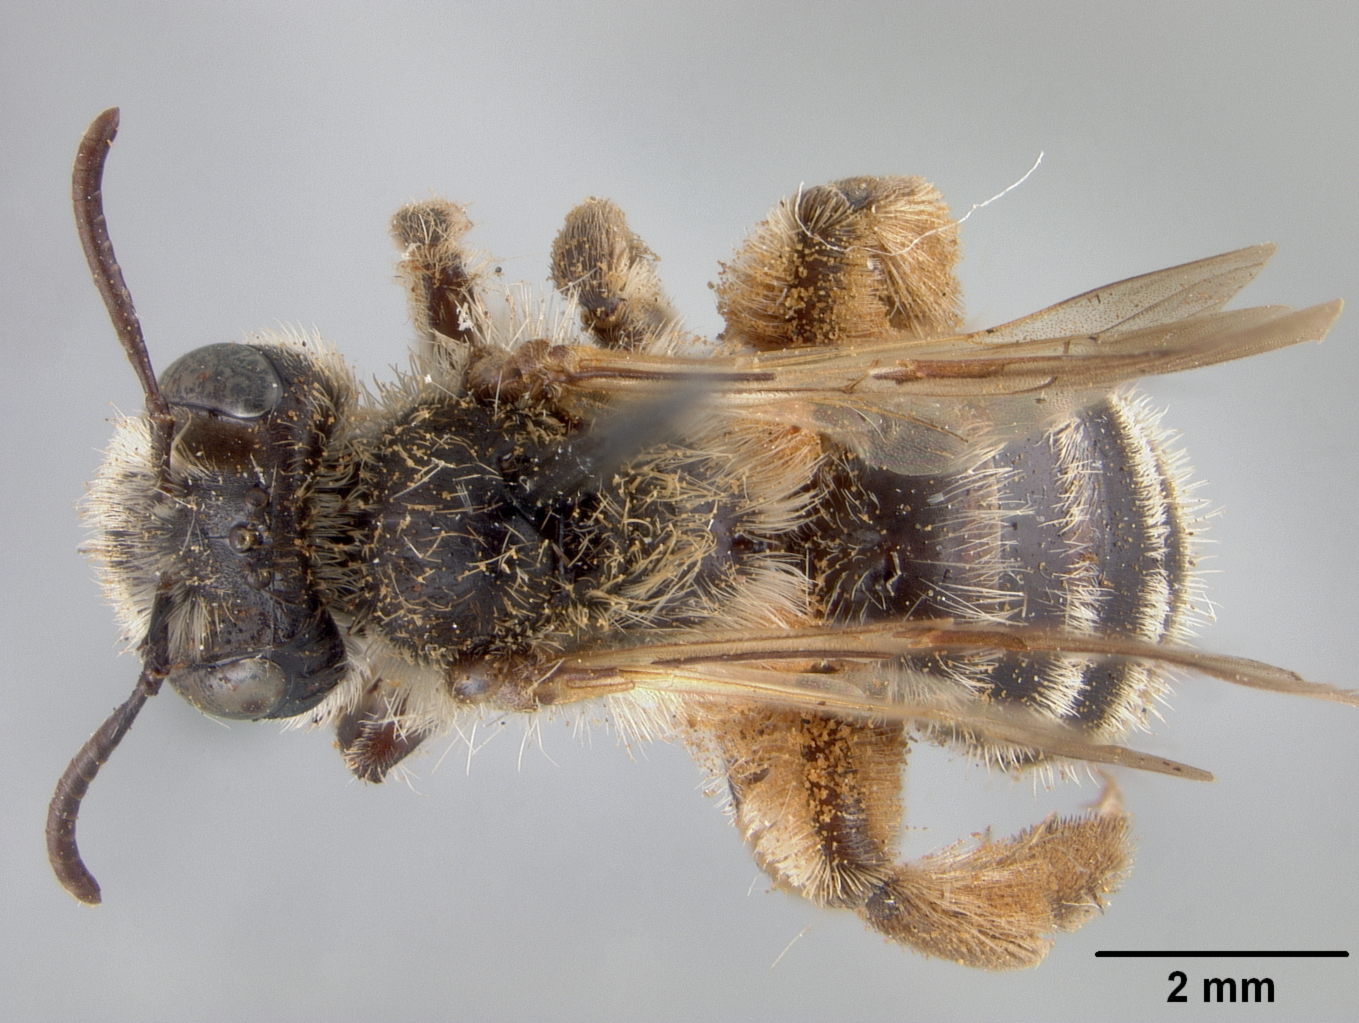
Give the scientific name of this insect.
Andrena specularia
